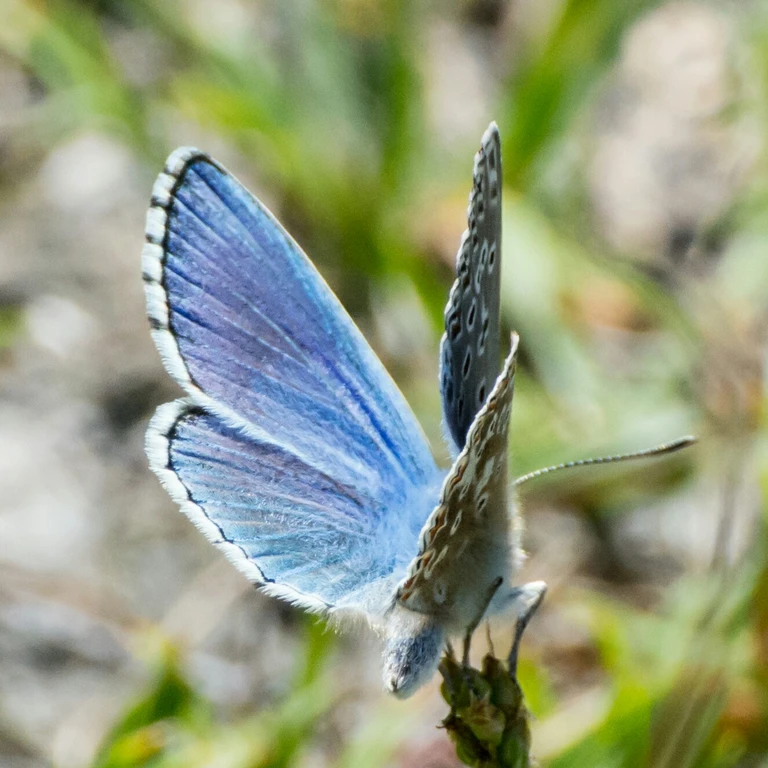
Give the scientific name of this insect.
Lysandra bellargus
